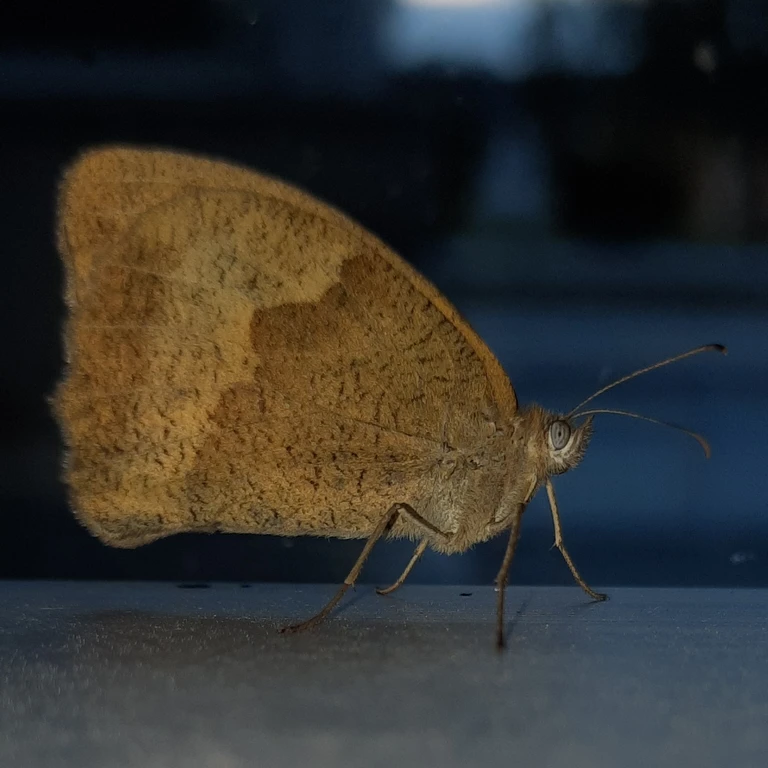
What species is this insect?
Maniola jurtina
